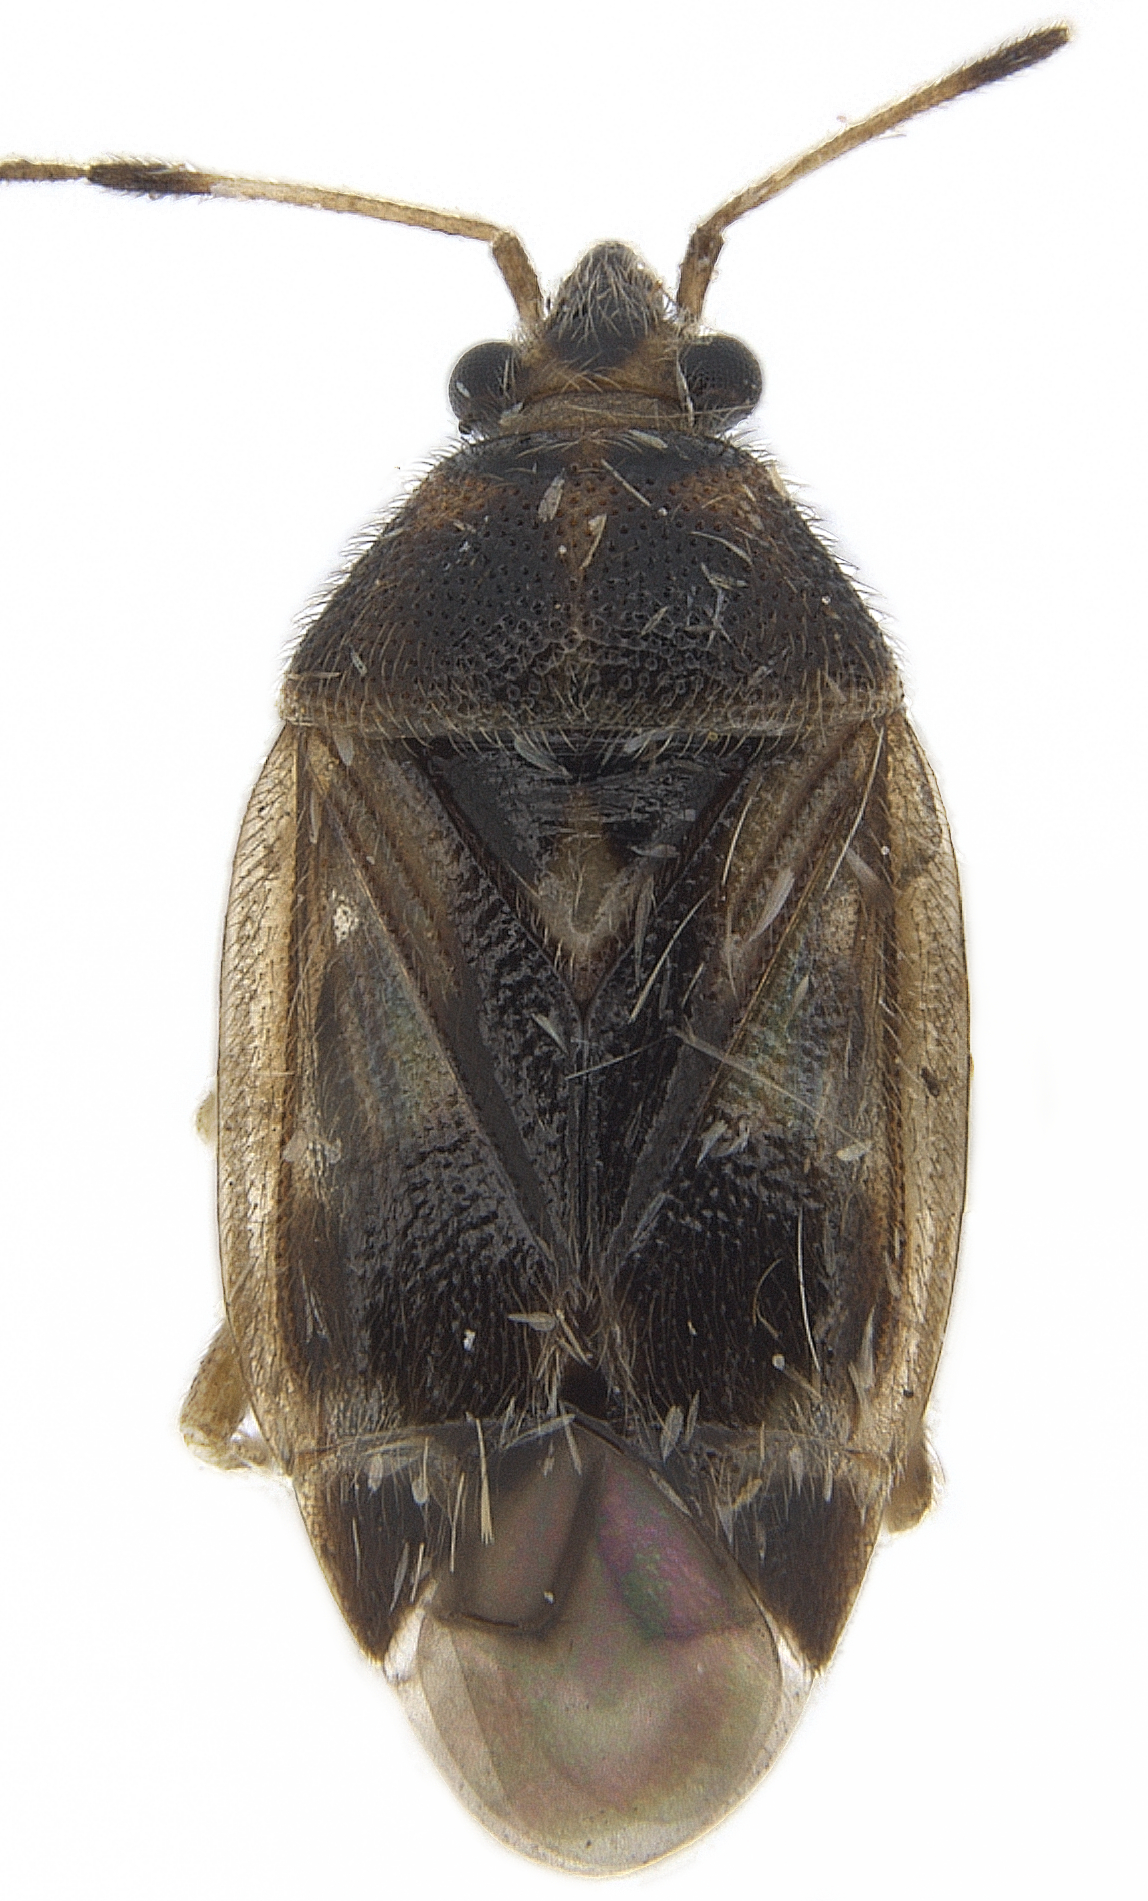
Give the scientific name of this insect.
Eurychilopterella luridula
